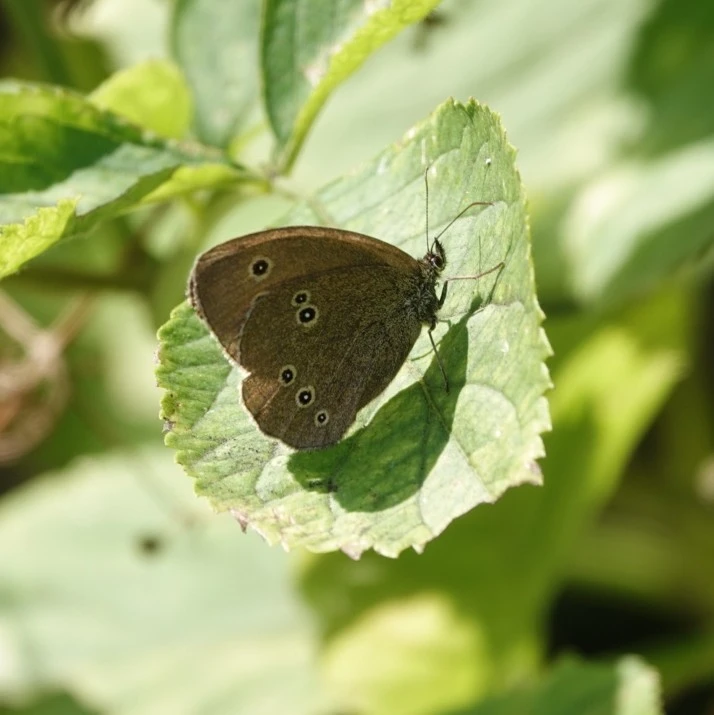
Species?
Aphantopus hyperantus
